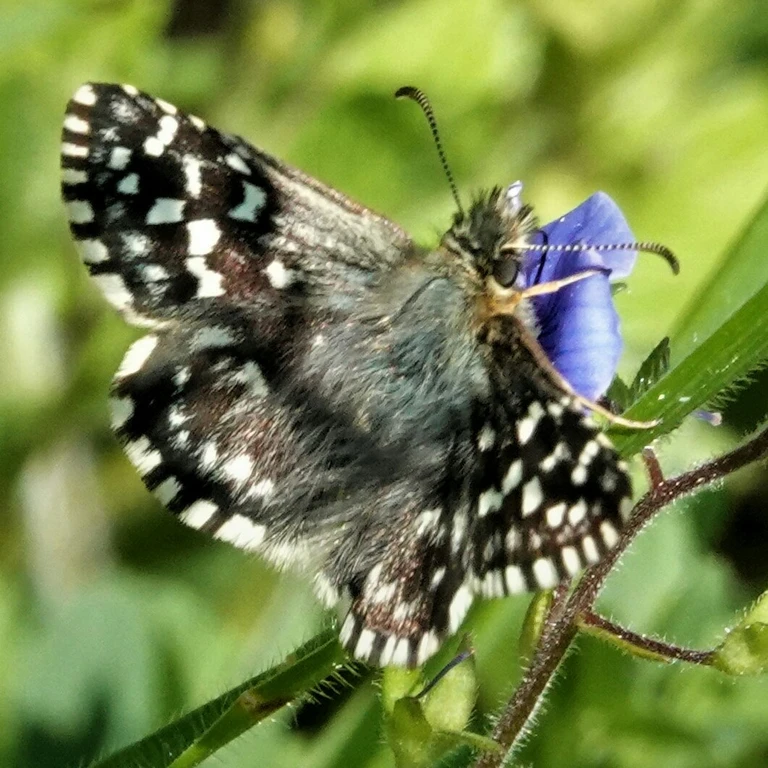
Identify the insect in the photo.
Pyrgus malvae
